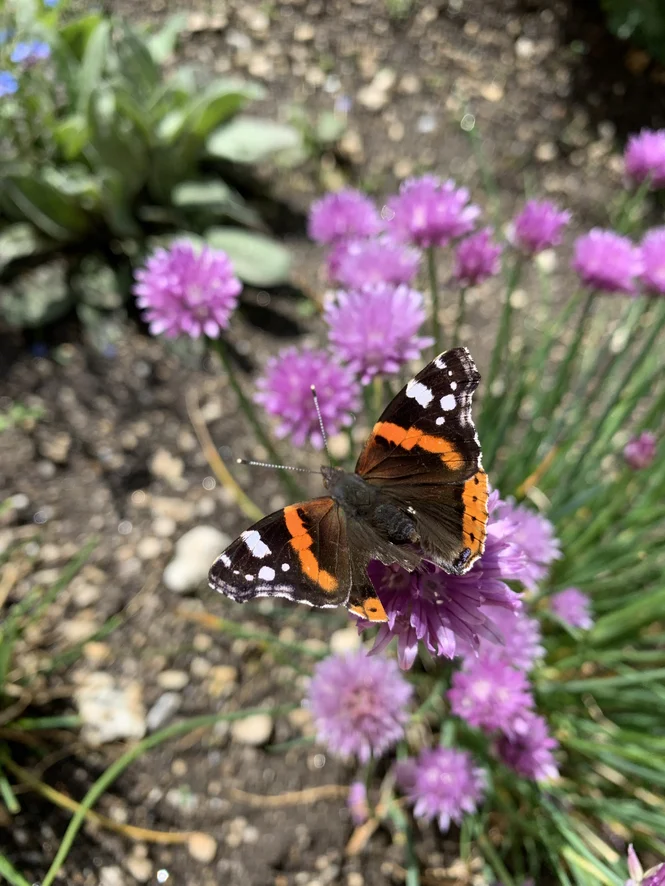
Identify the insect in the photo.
Vanessa atalanta
